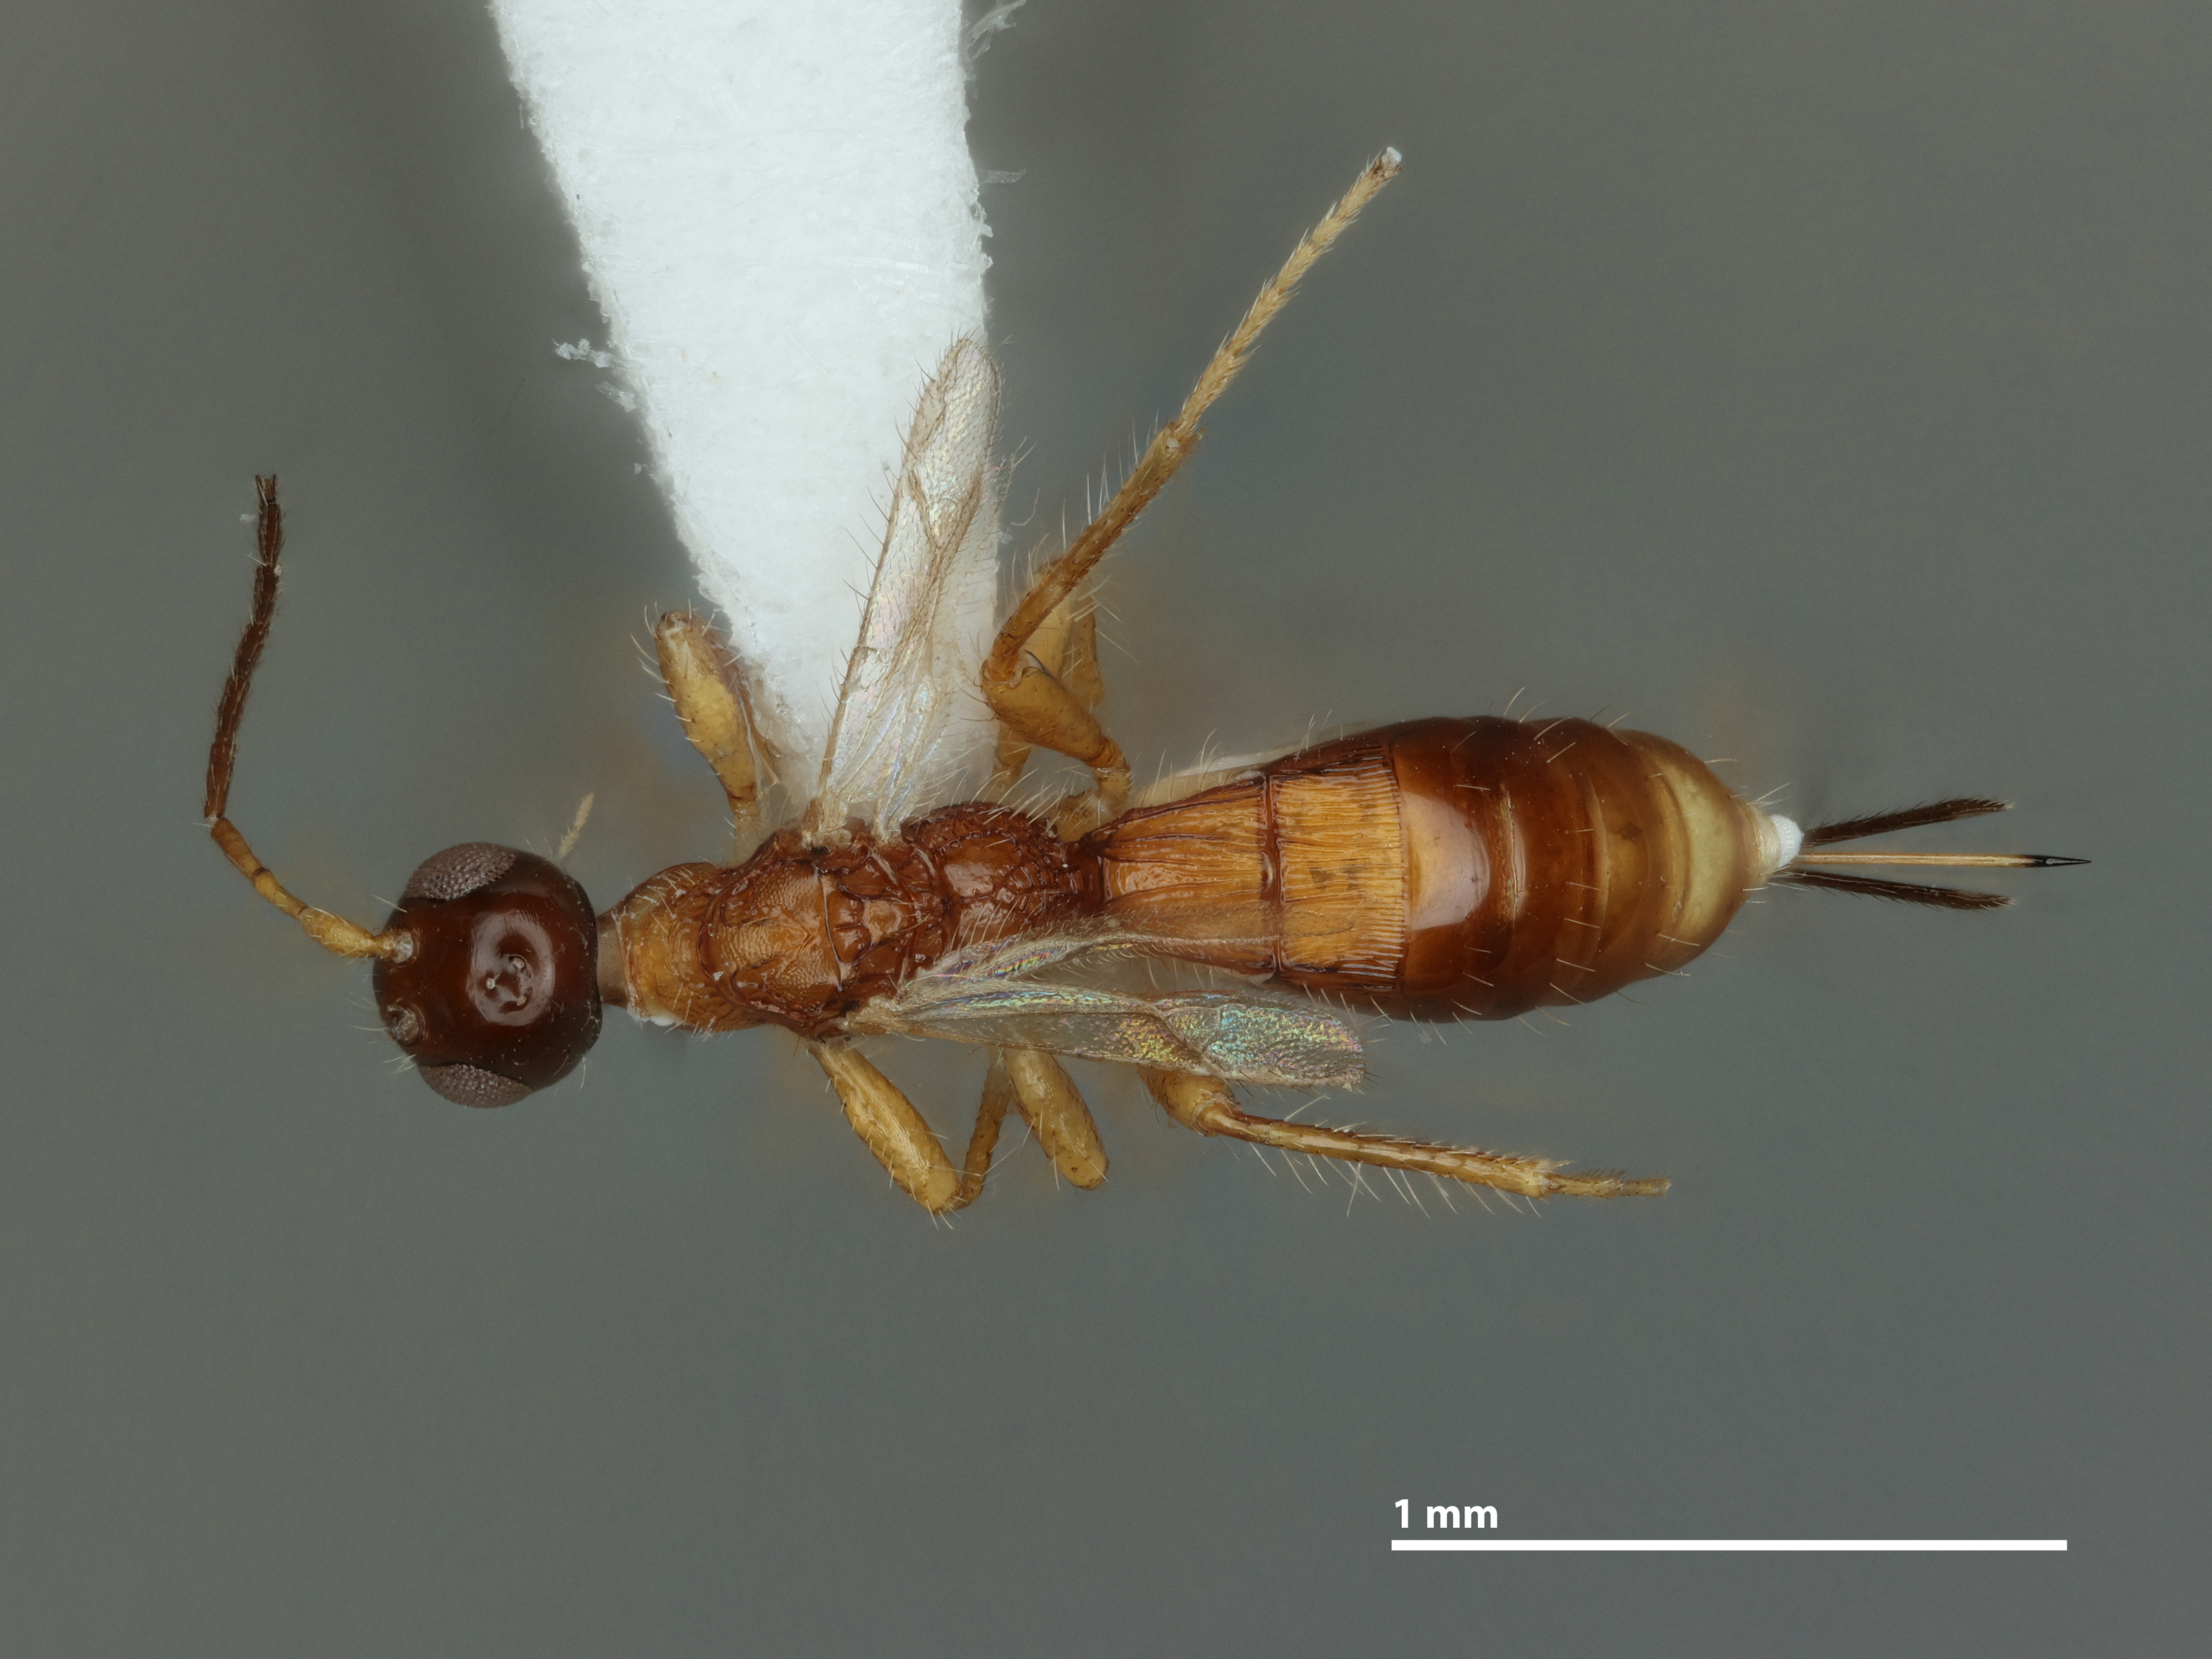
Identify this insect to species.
Heterospilus belokobylskiji
